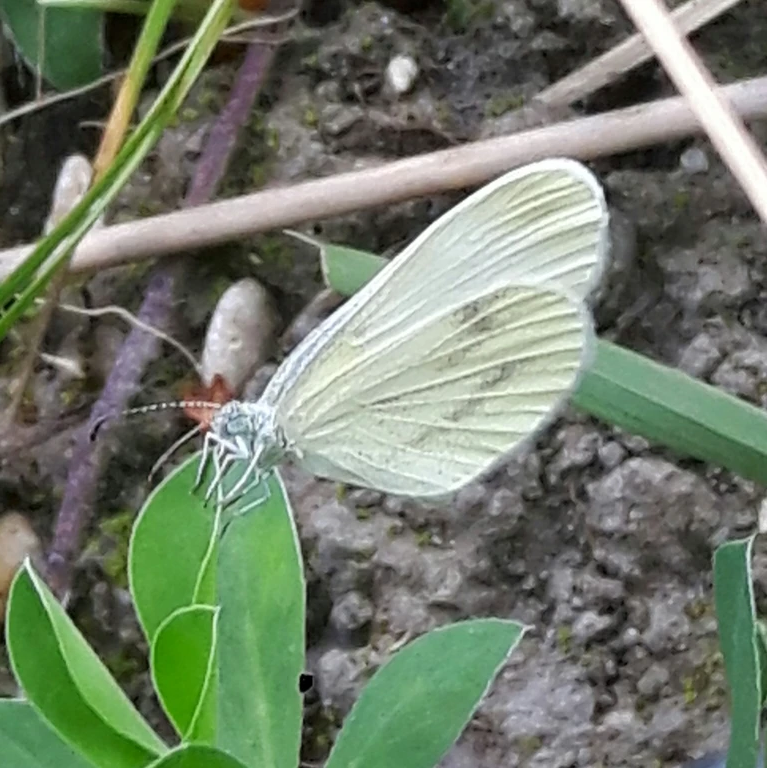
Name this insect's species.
Leptidea sinapis/juvernica
